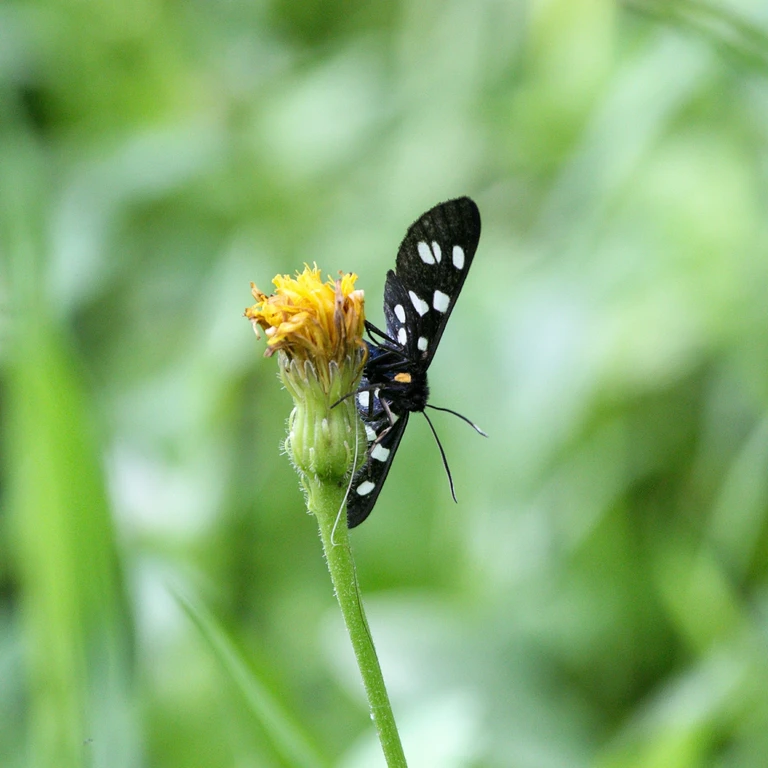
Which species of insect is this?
Amata phegea
